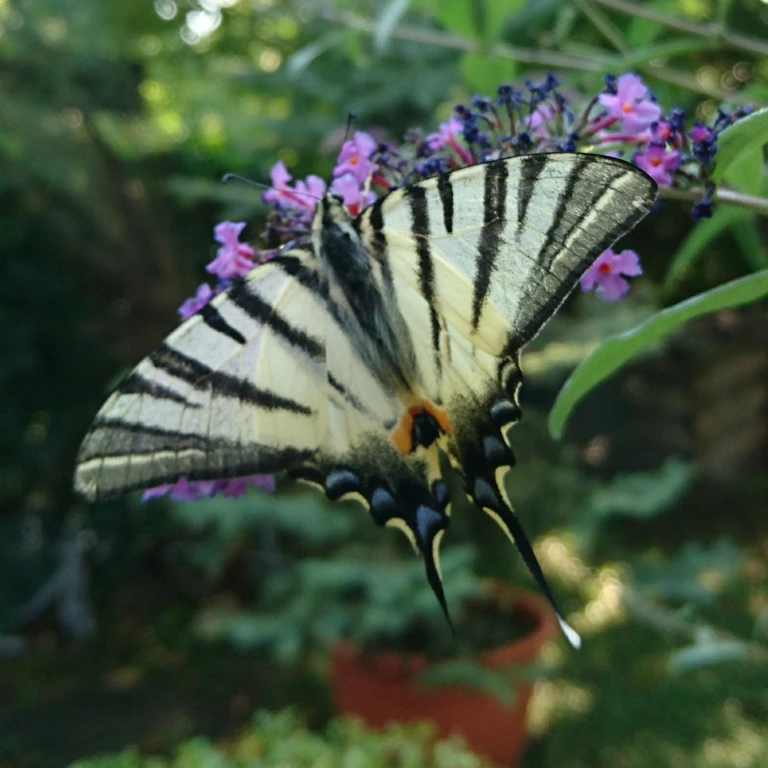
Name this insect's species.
Iphiclides podalirius
